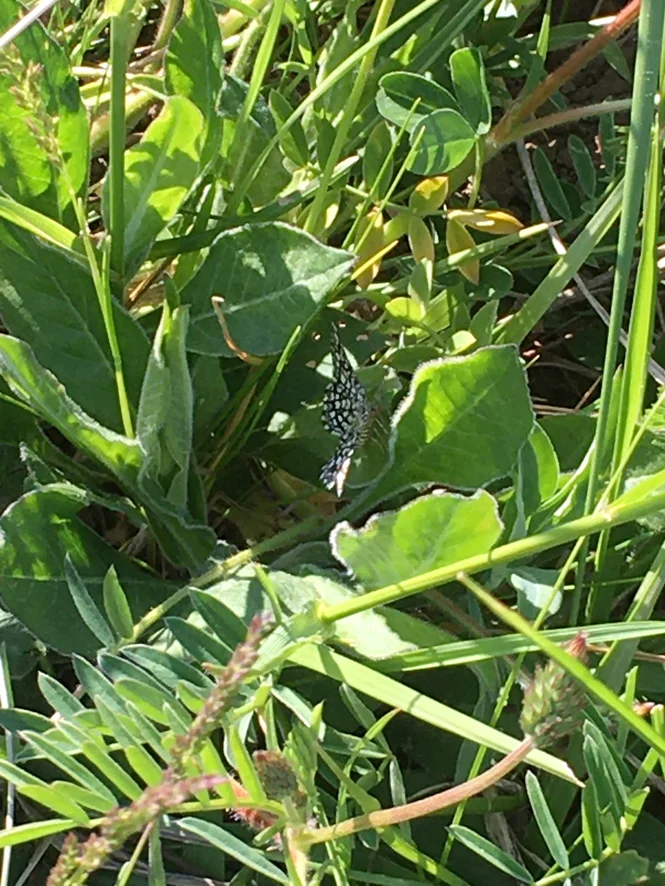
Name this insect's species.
Chiasmia clathrata
